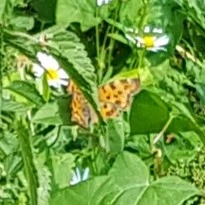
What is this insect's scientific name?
Polygonia c-album
